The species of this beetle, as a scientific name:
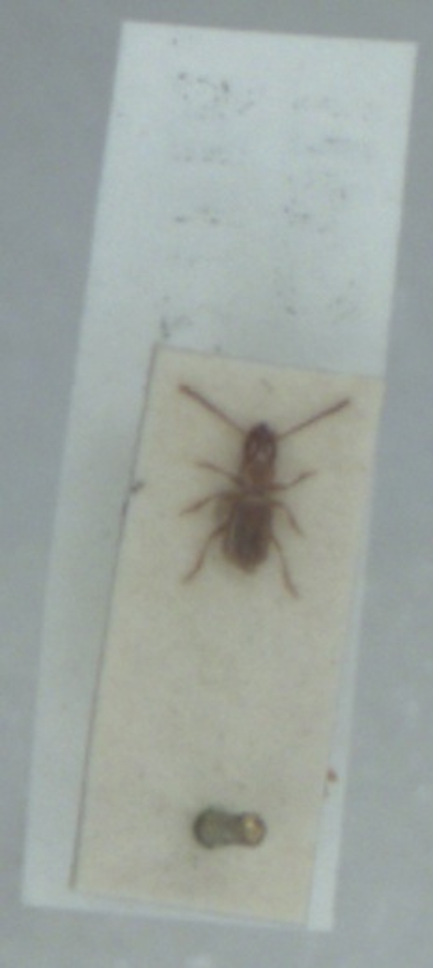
Aepus marinus
